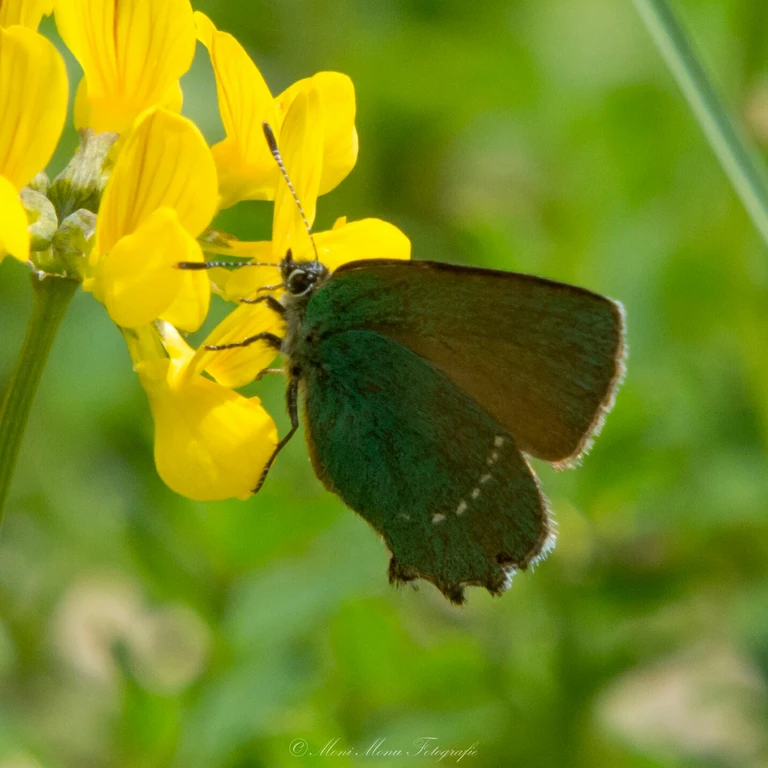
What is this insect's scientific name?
Callophrys rubi
